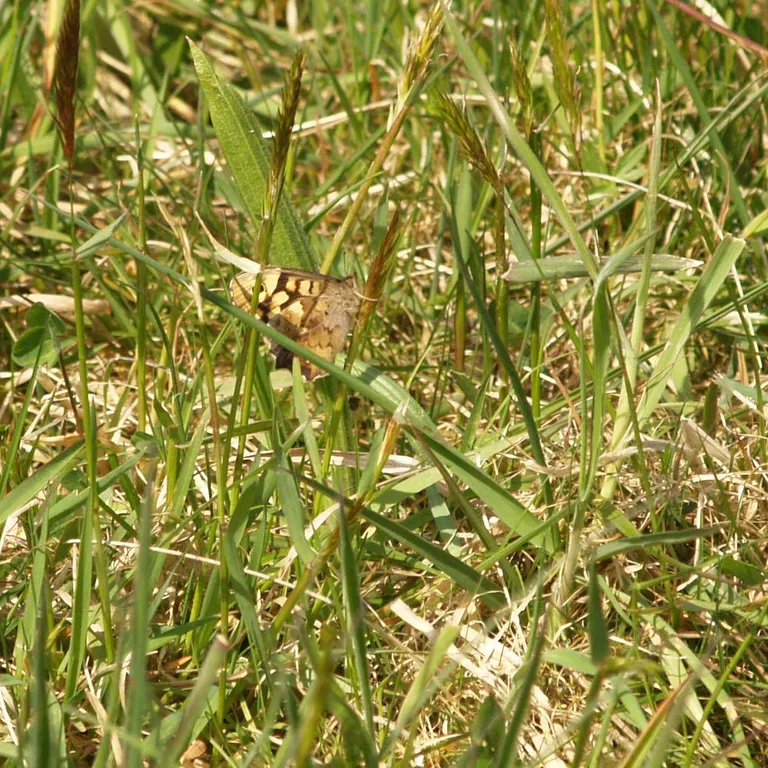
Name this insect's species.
Pararge aegeria
